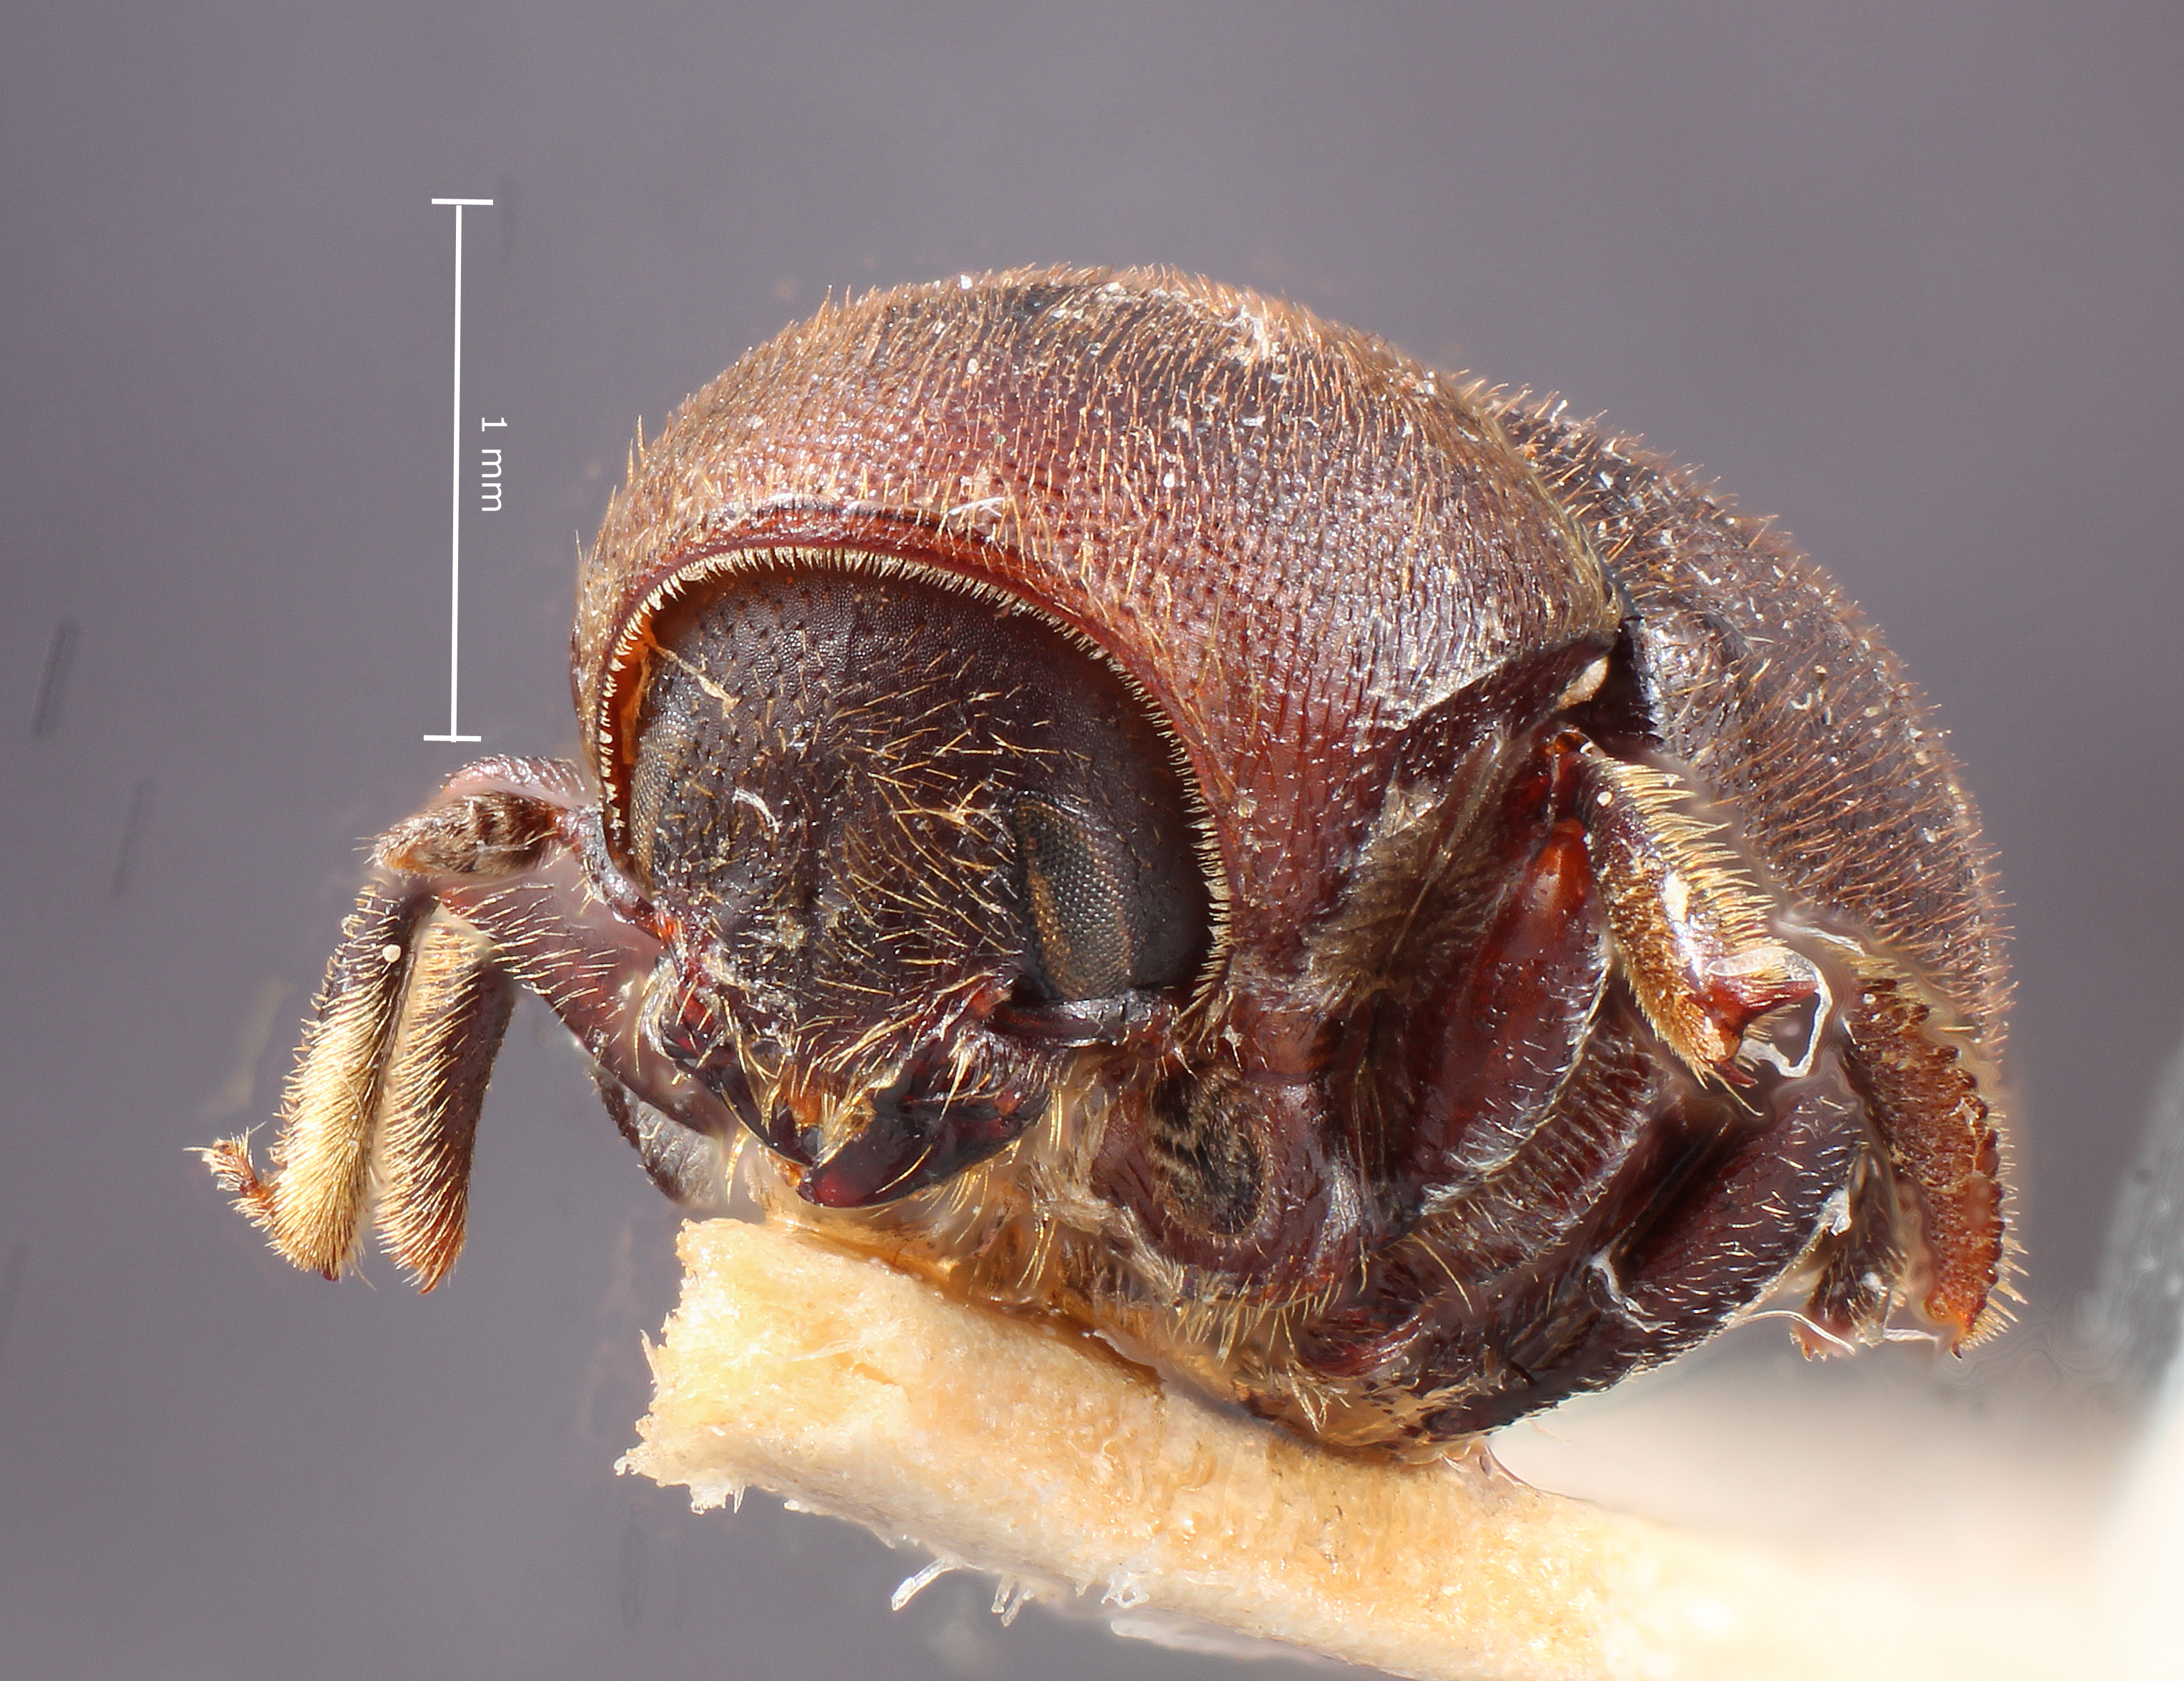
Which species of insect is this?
Prionoscelis major
